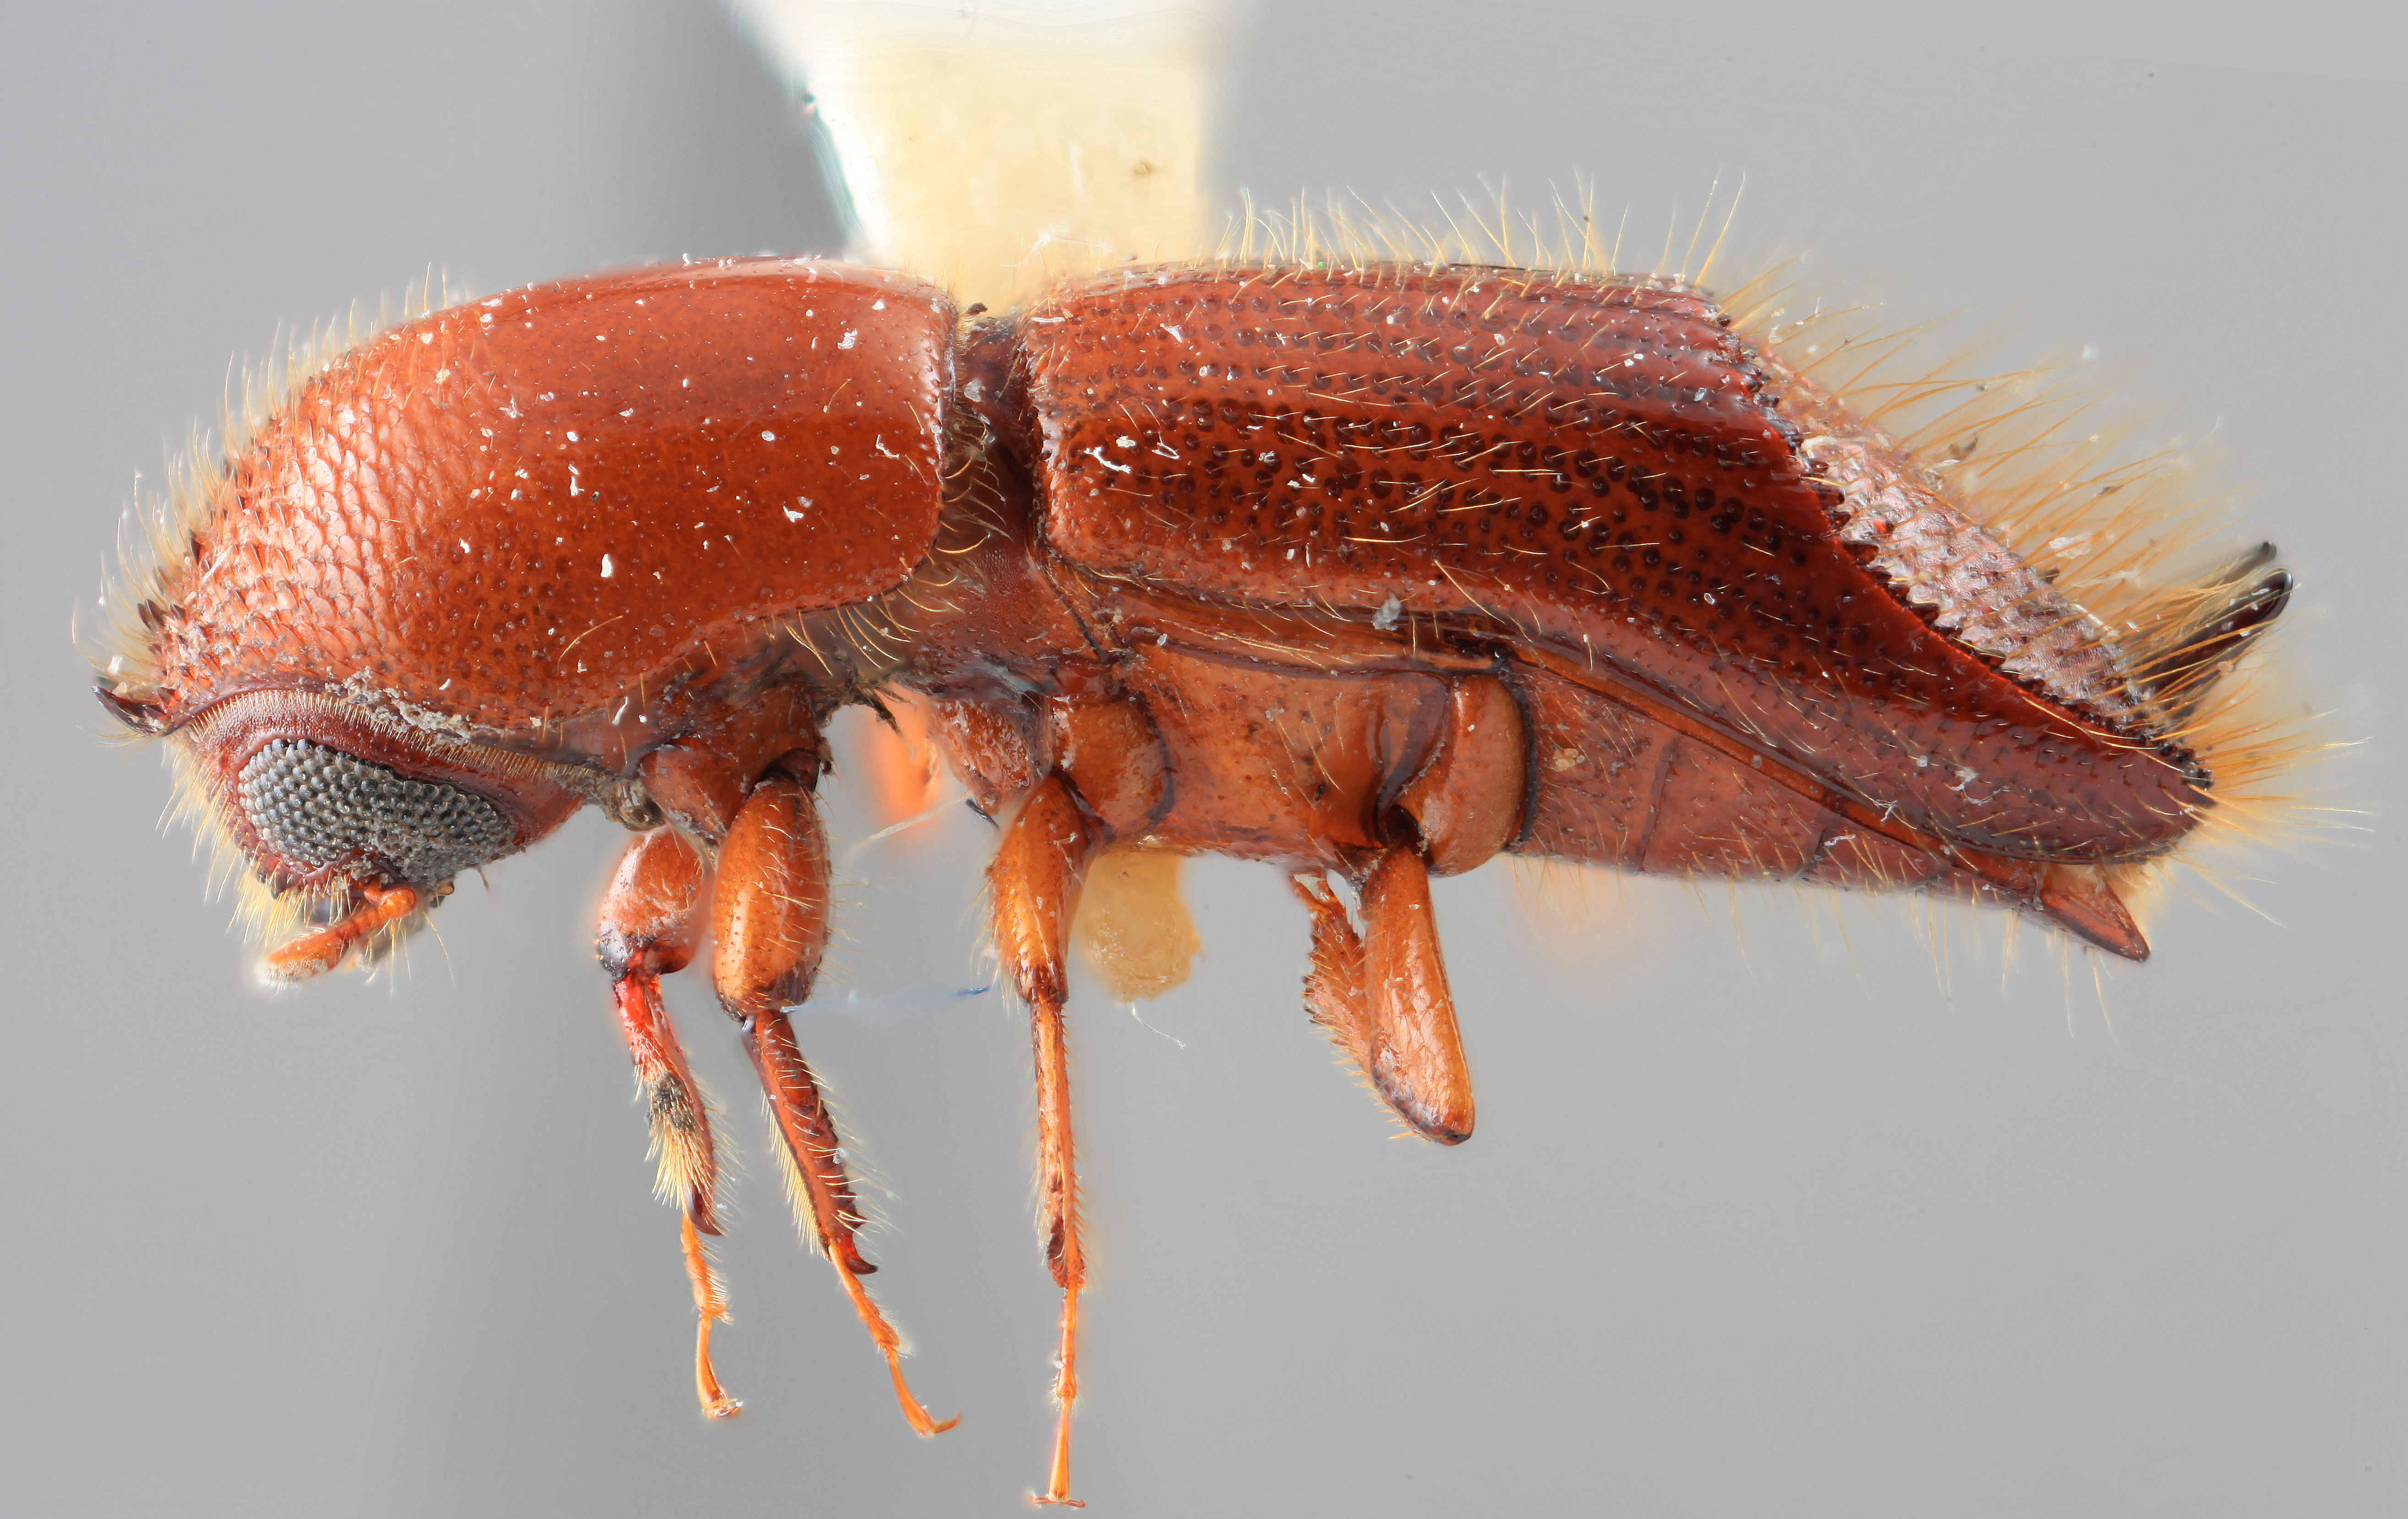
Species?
Sampsonius detractus
